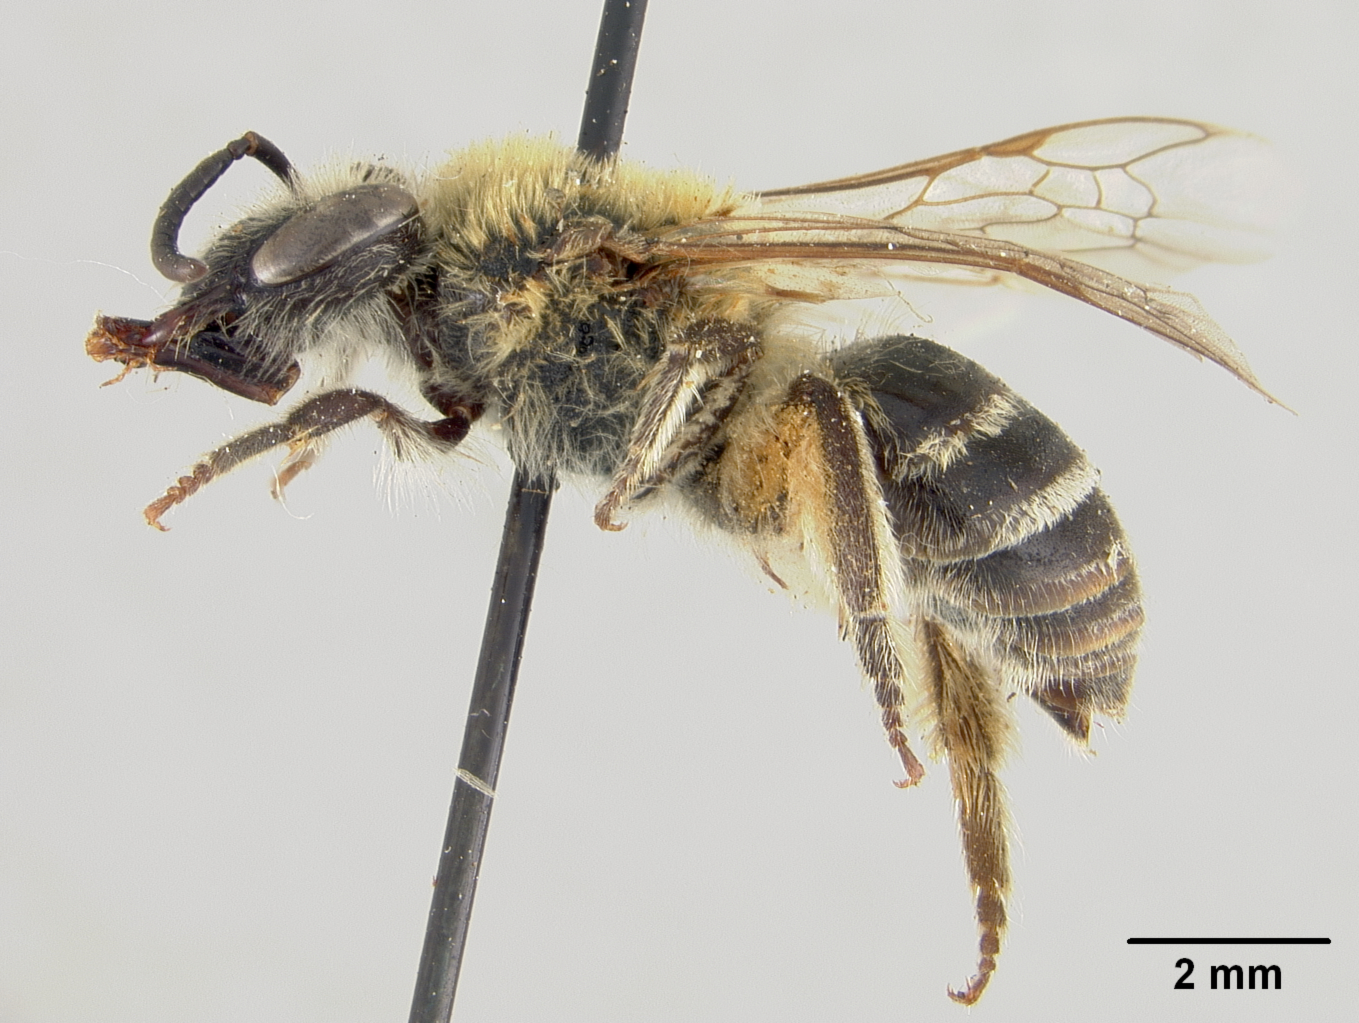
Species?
Colletes brimleyi
